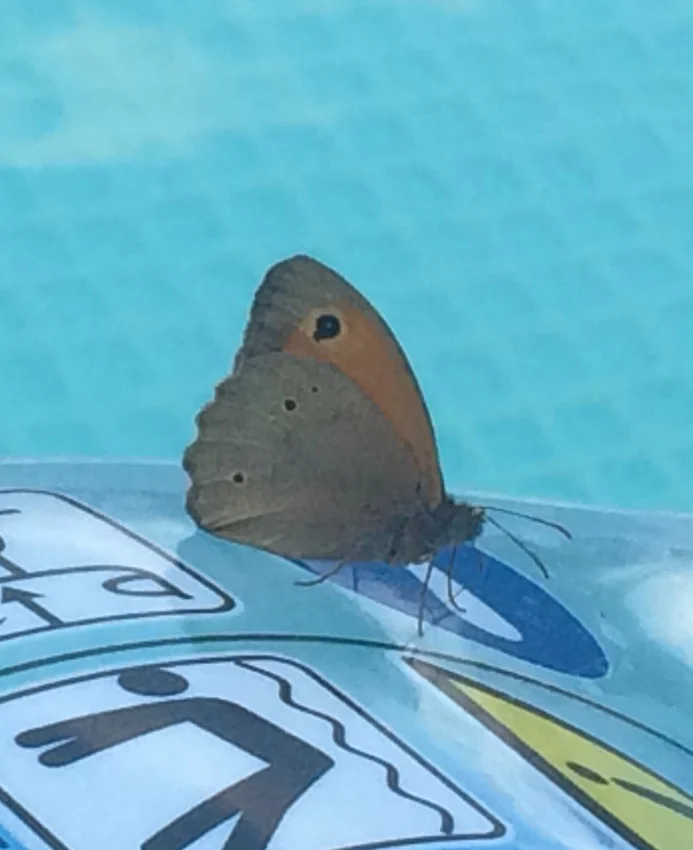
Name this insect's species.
Maniola jurtina
